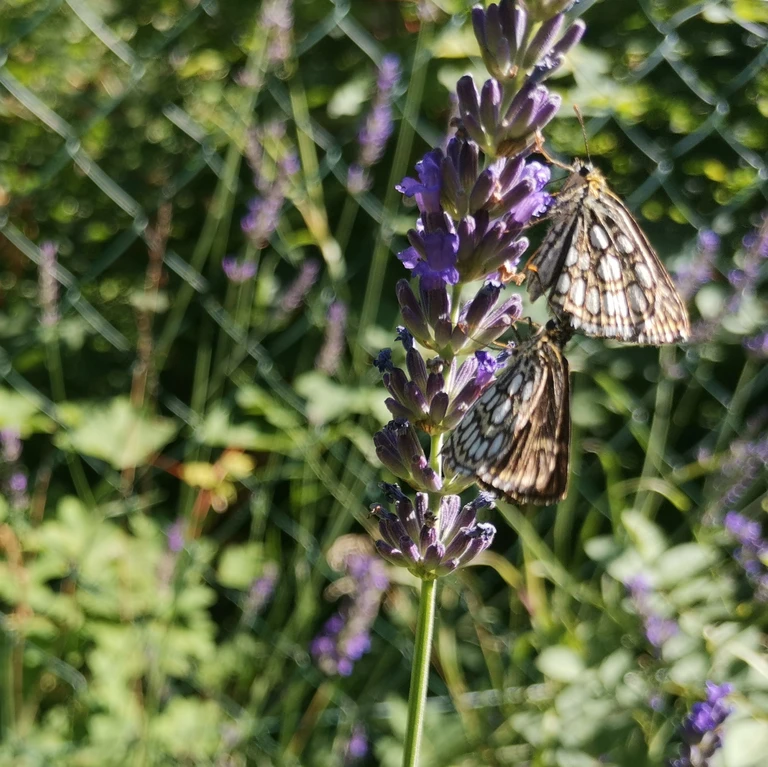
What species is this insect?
Heteropterus morpheus
